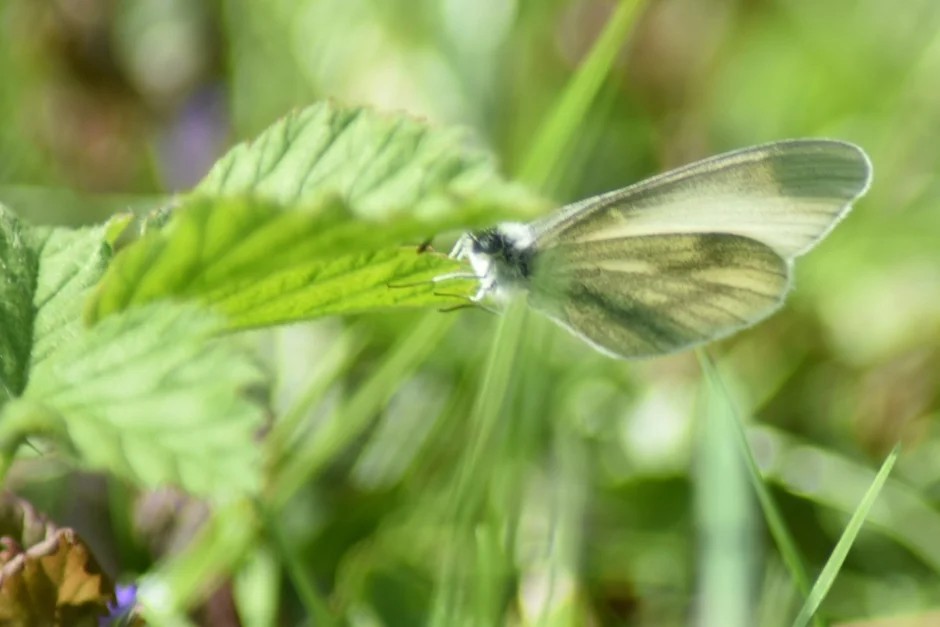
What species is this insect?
Leptidea sinapis/juvernica
